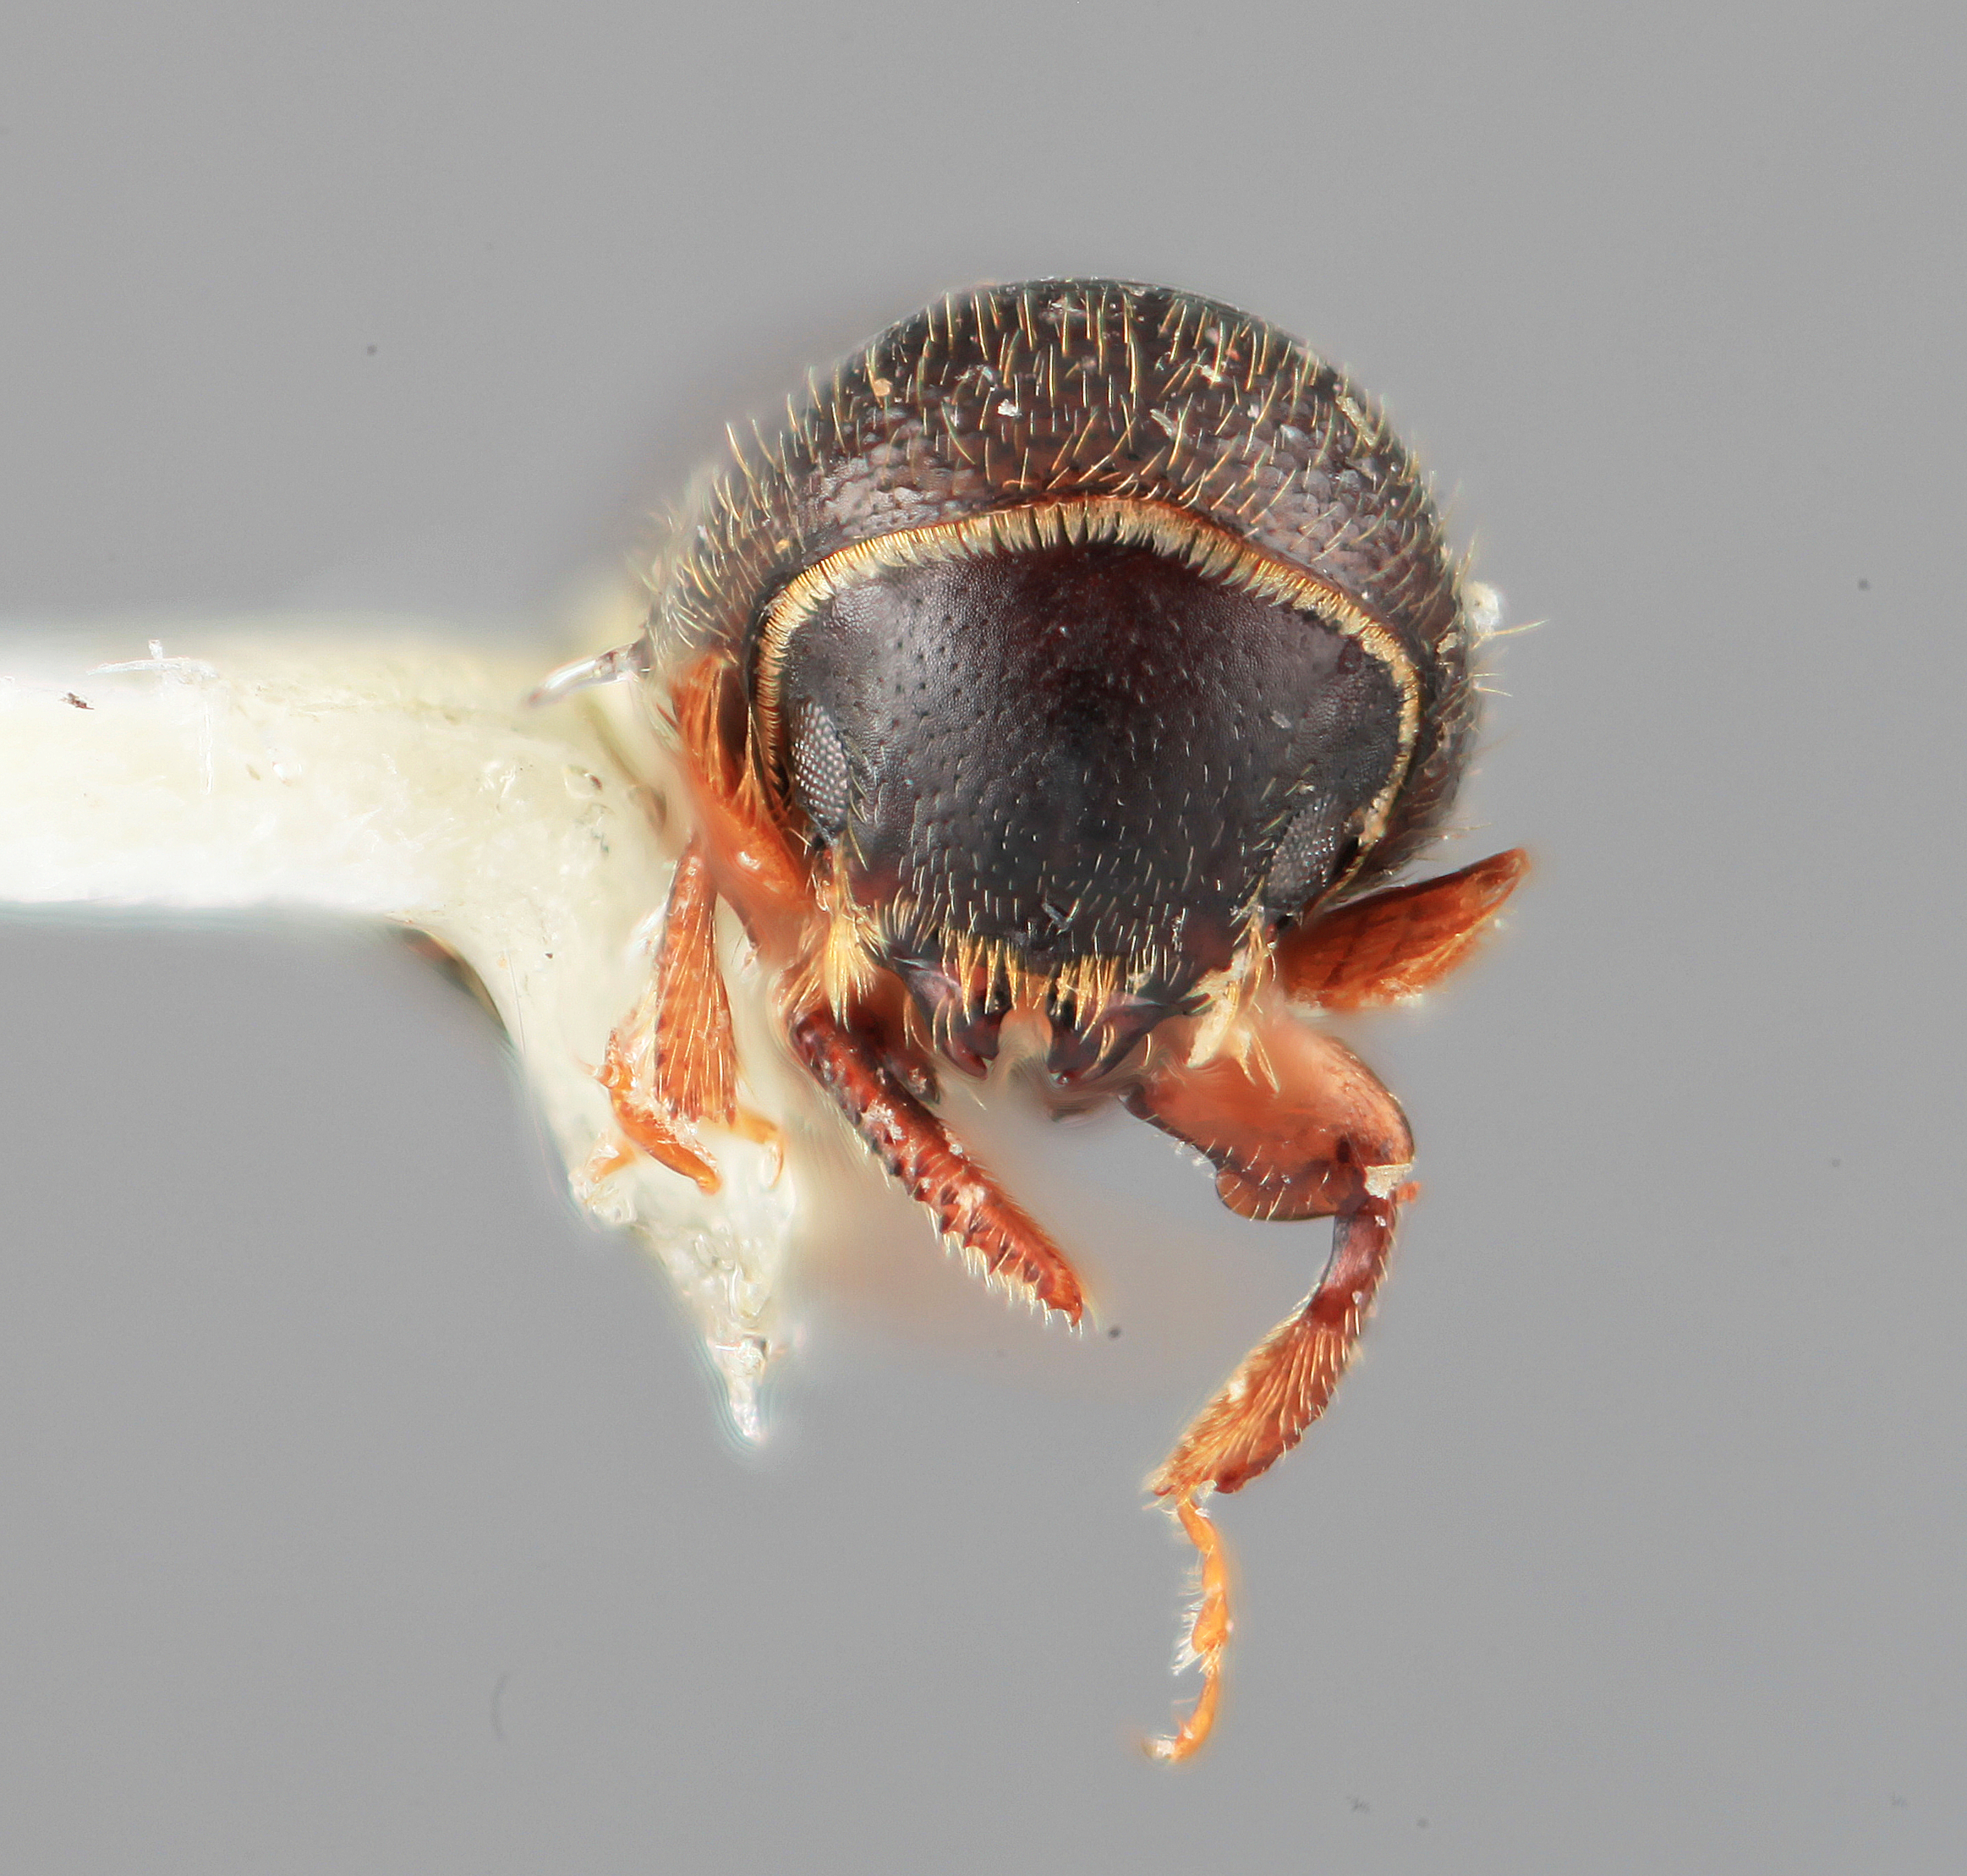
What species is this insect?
Monarthrum furnissi
